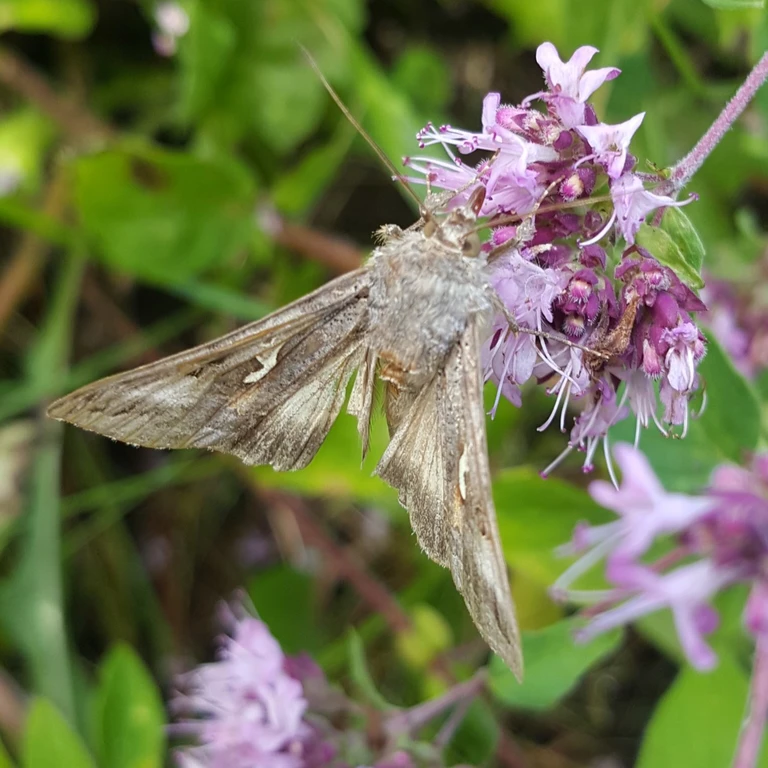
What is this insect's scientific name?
Autographa gamma
